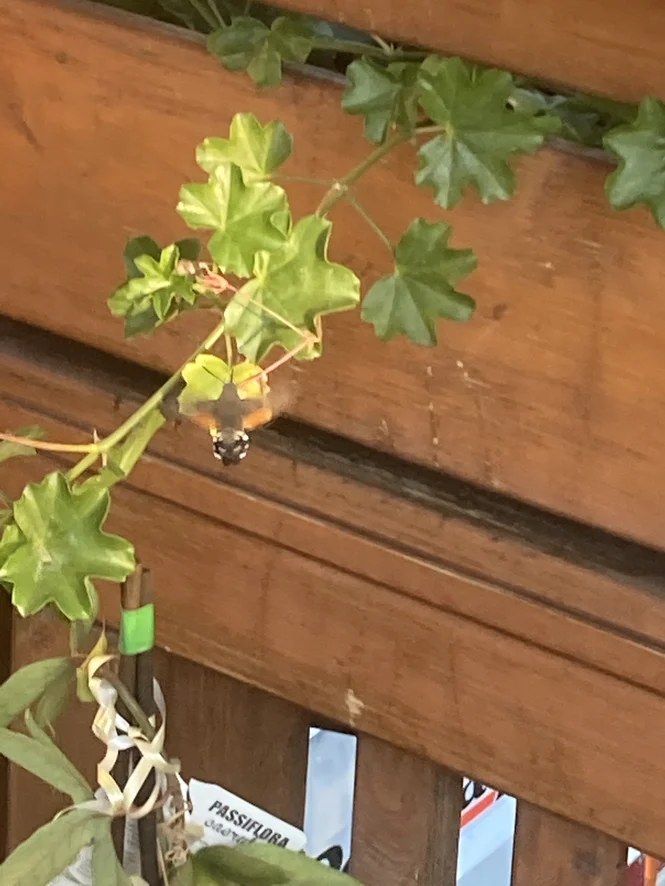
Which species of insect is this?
Macroglossum stellatarum
